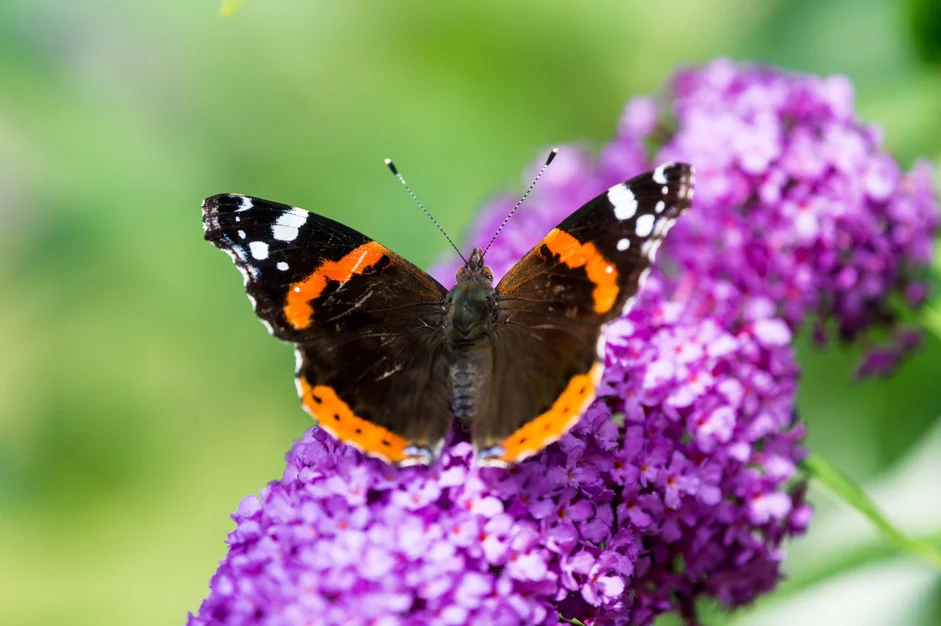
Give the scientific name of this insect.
Vanessa atalanta
